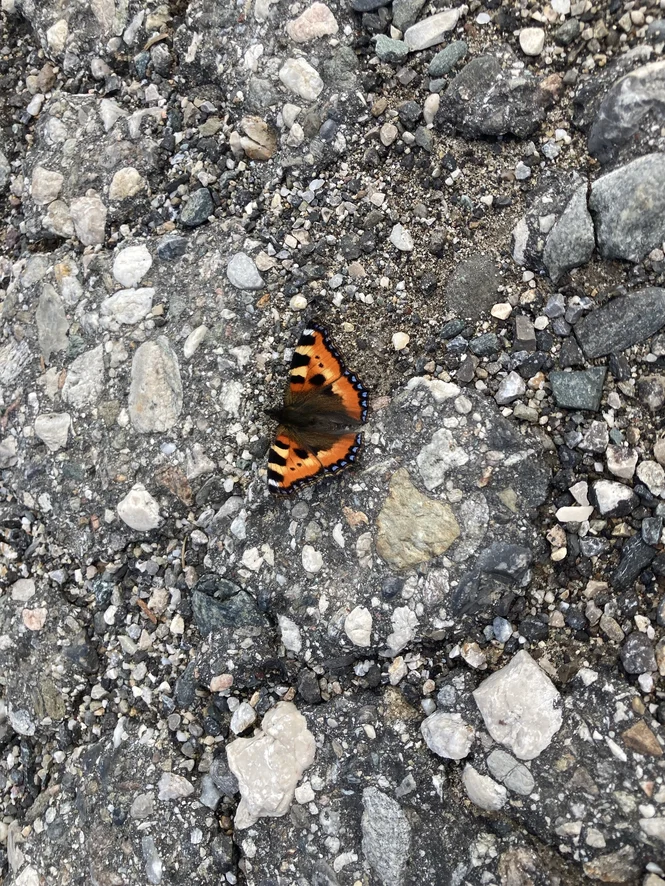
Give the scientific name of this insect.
Aglais urticae
